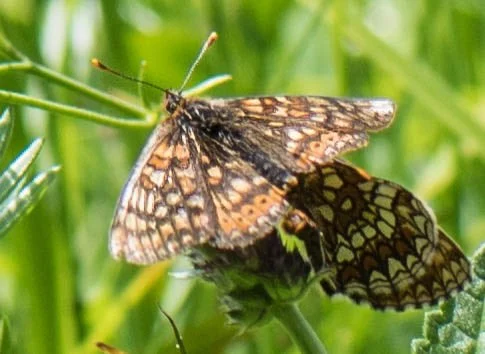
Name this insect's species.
Euphydryas aurinia
